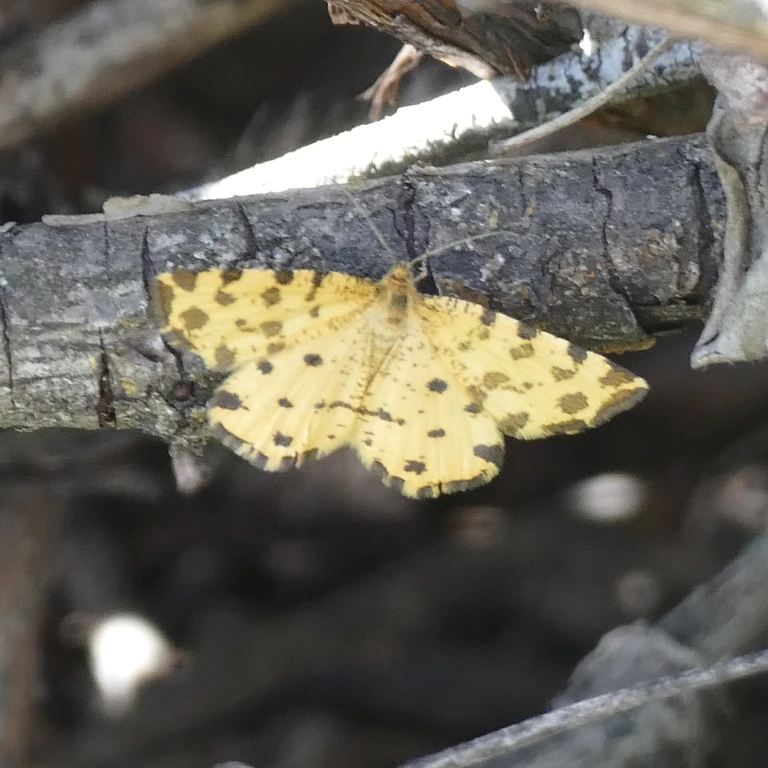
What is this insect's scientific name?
Pseudopanthera macularia
